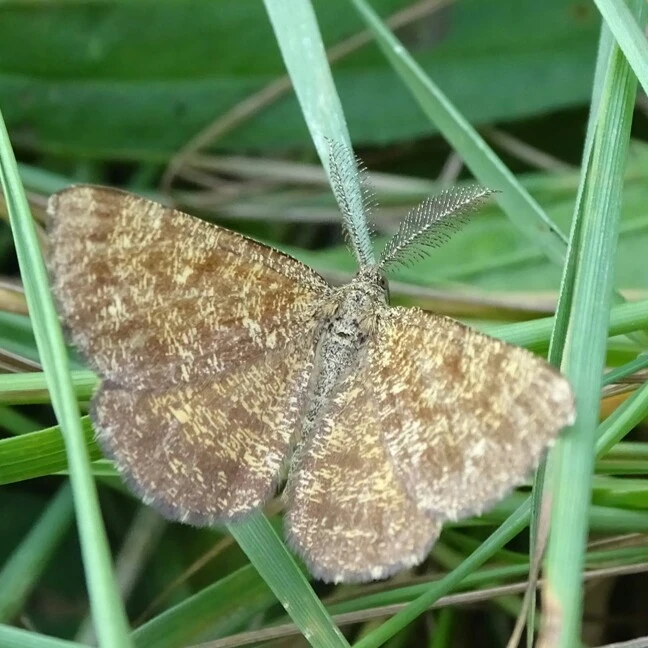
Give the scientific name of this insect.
Ematurga atomaria
